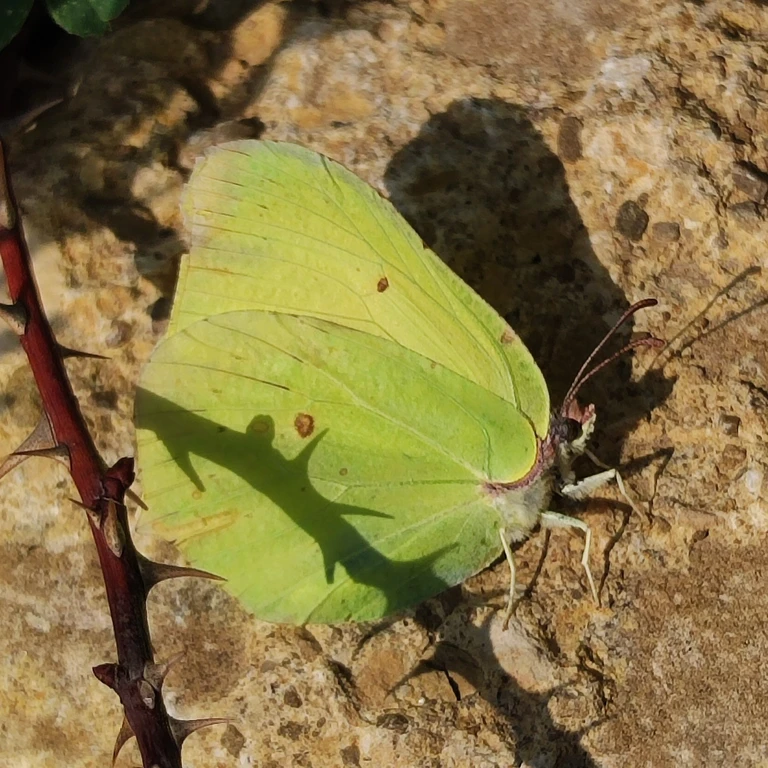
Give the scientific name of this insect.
Gonepteryx rhamni
